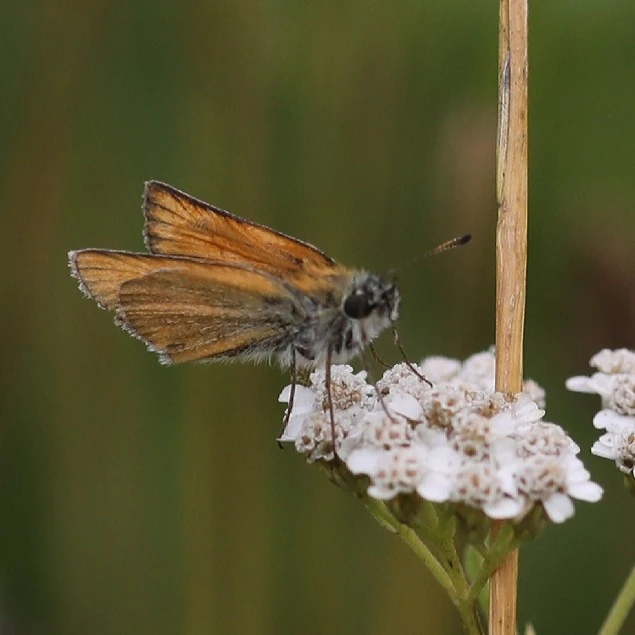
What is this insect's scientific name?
Thymelicus lineola
